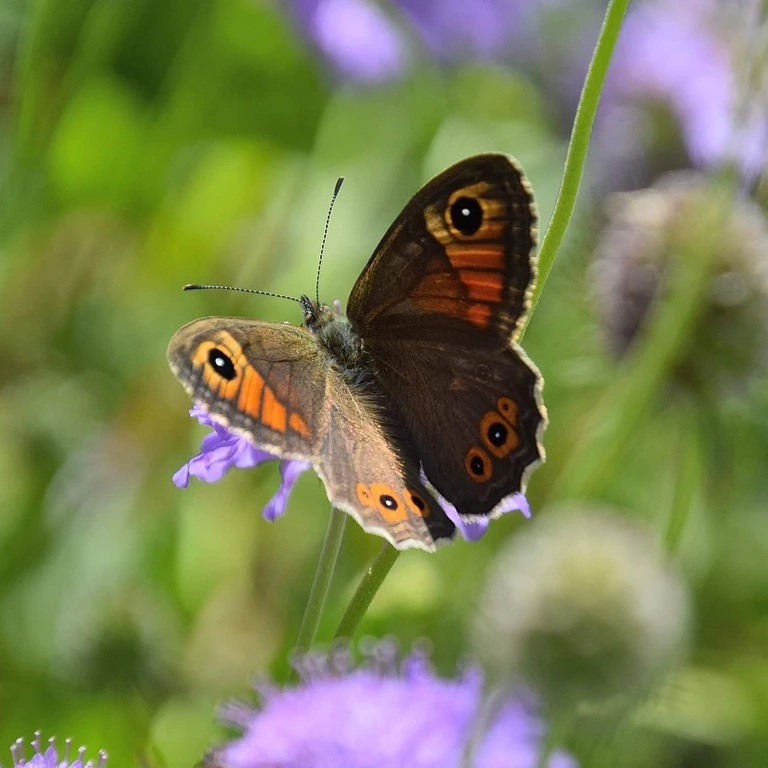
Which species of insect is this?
Lasiommata maera (also Pararge maera)
